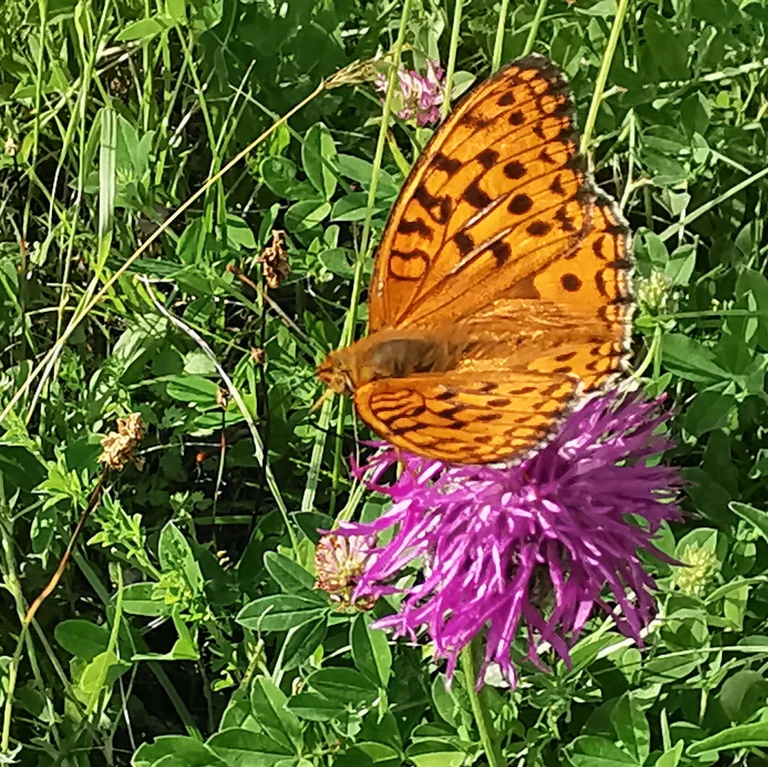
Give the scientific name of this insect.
Fabriciana adippe
